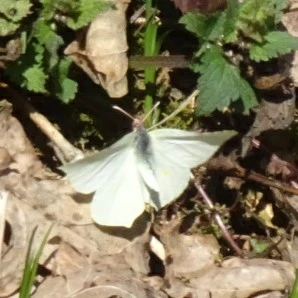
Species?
Gonepteryx rhamni
